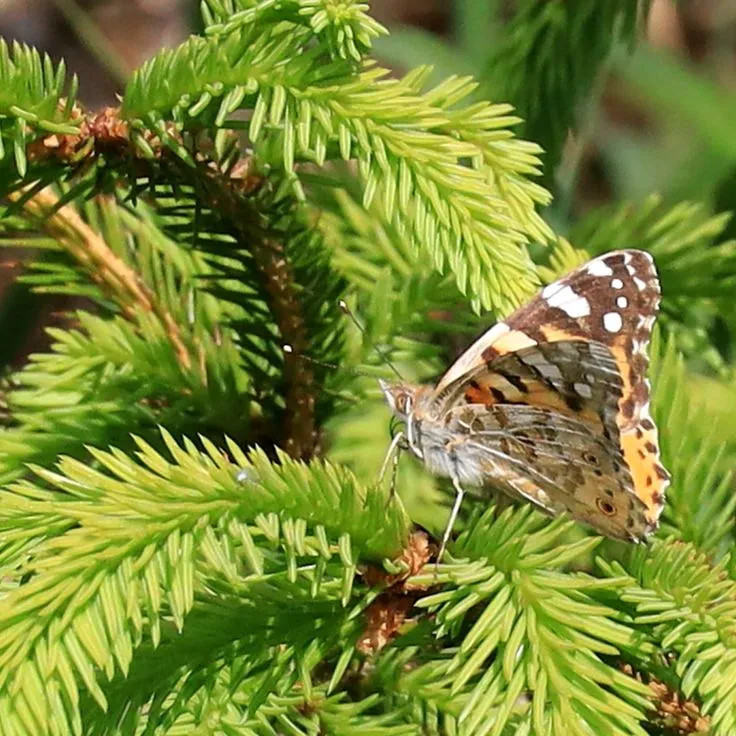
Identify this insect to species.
Vanessa cardui
